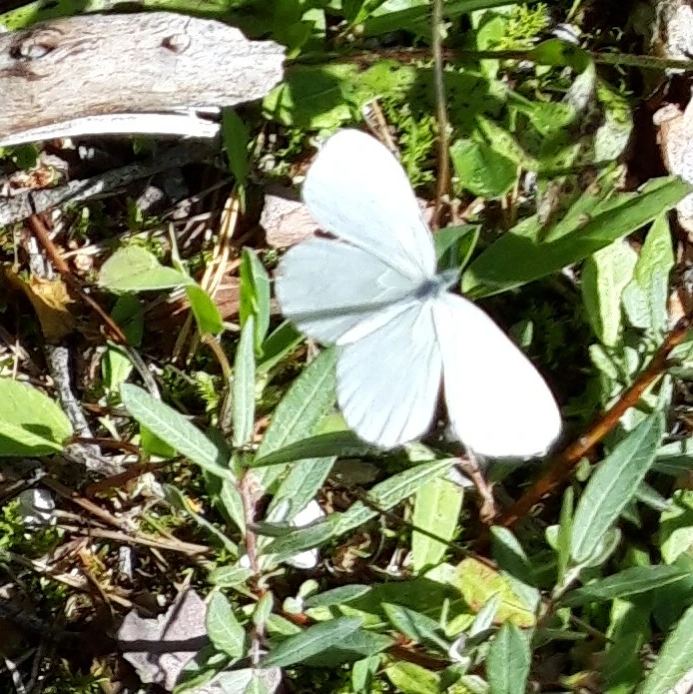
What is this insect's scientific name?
Leptidea sinapis/juvernica
